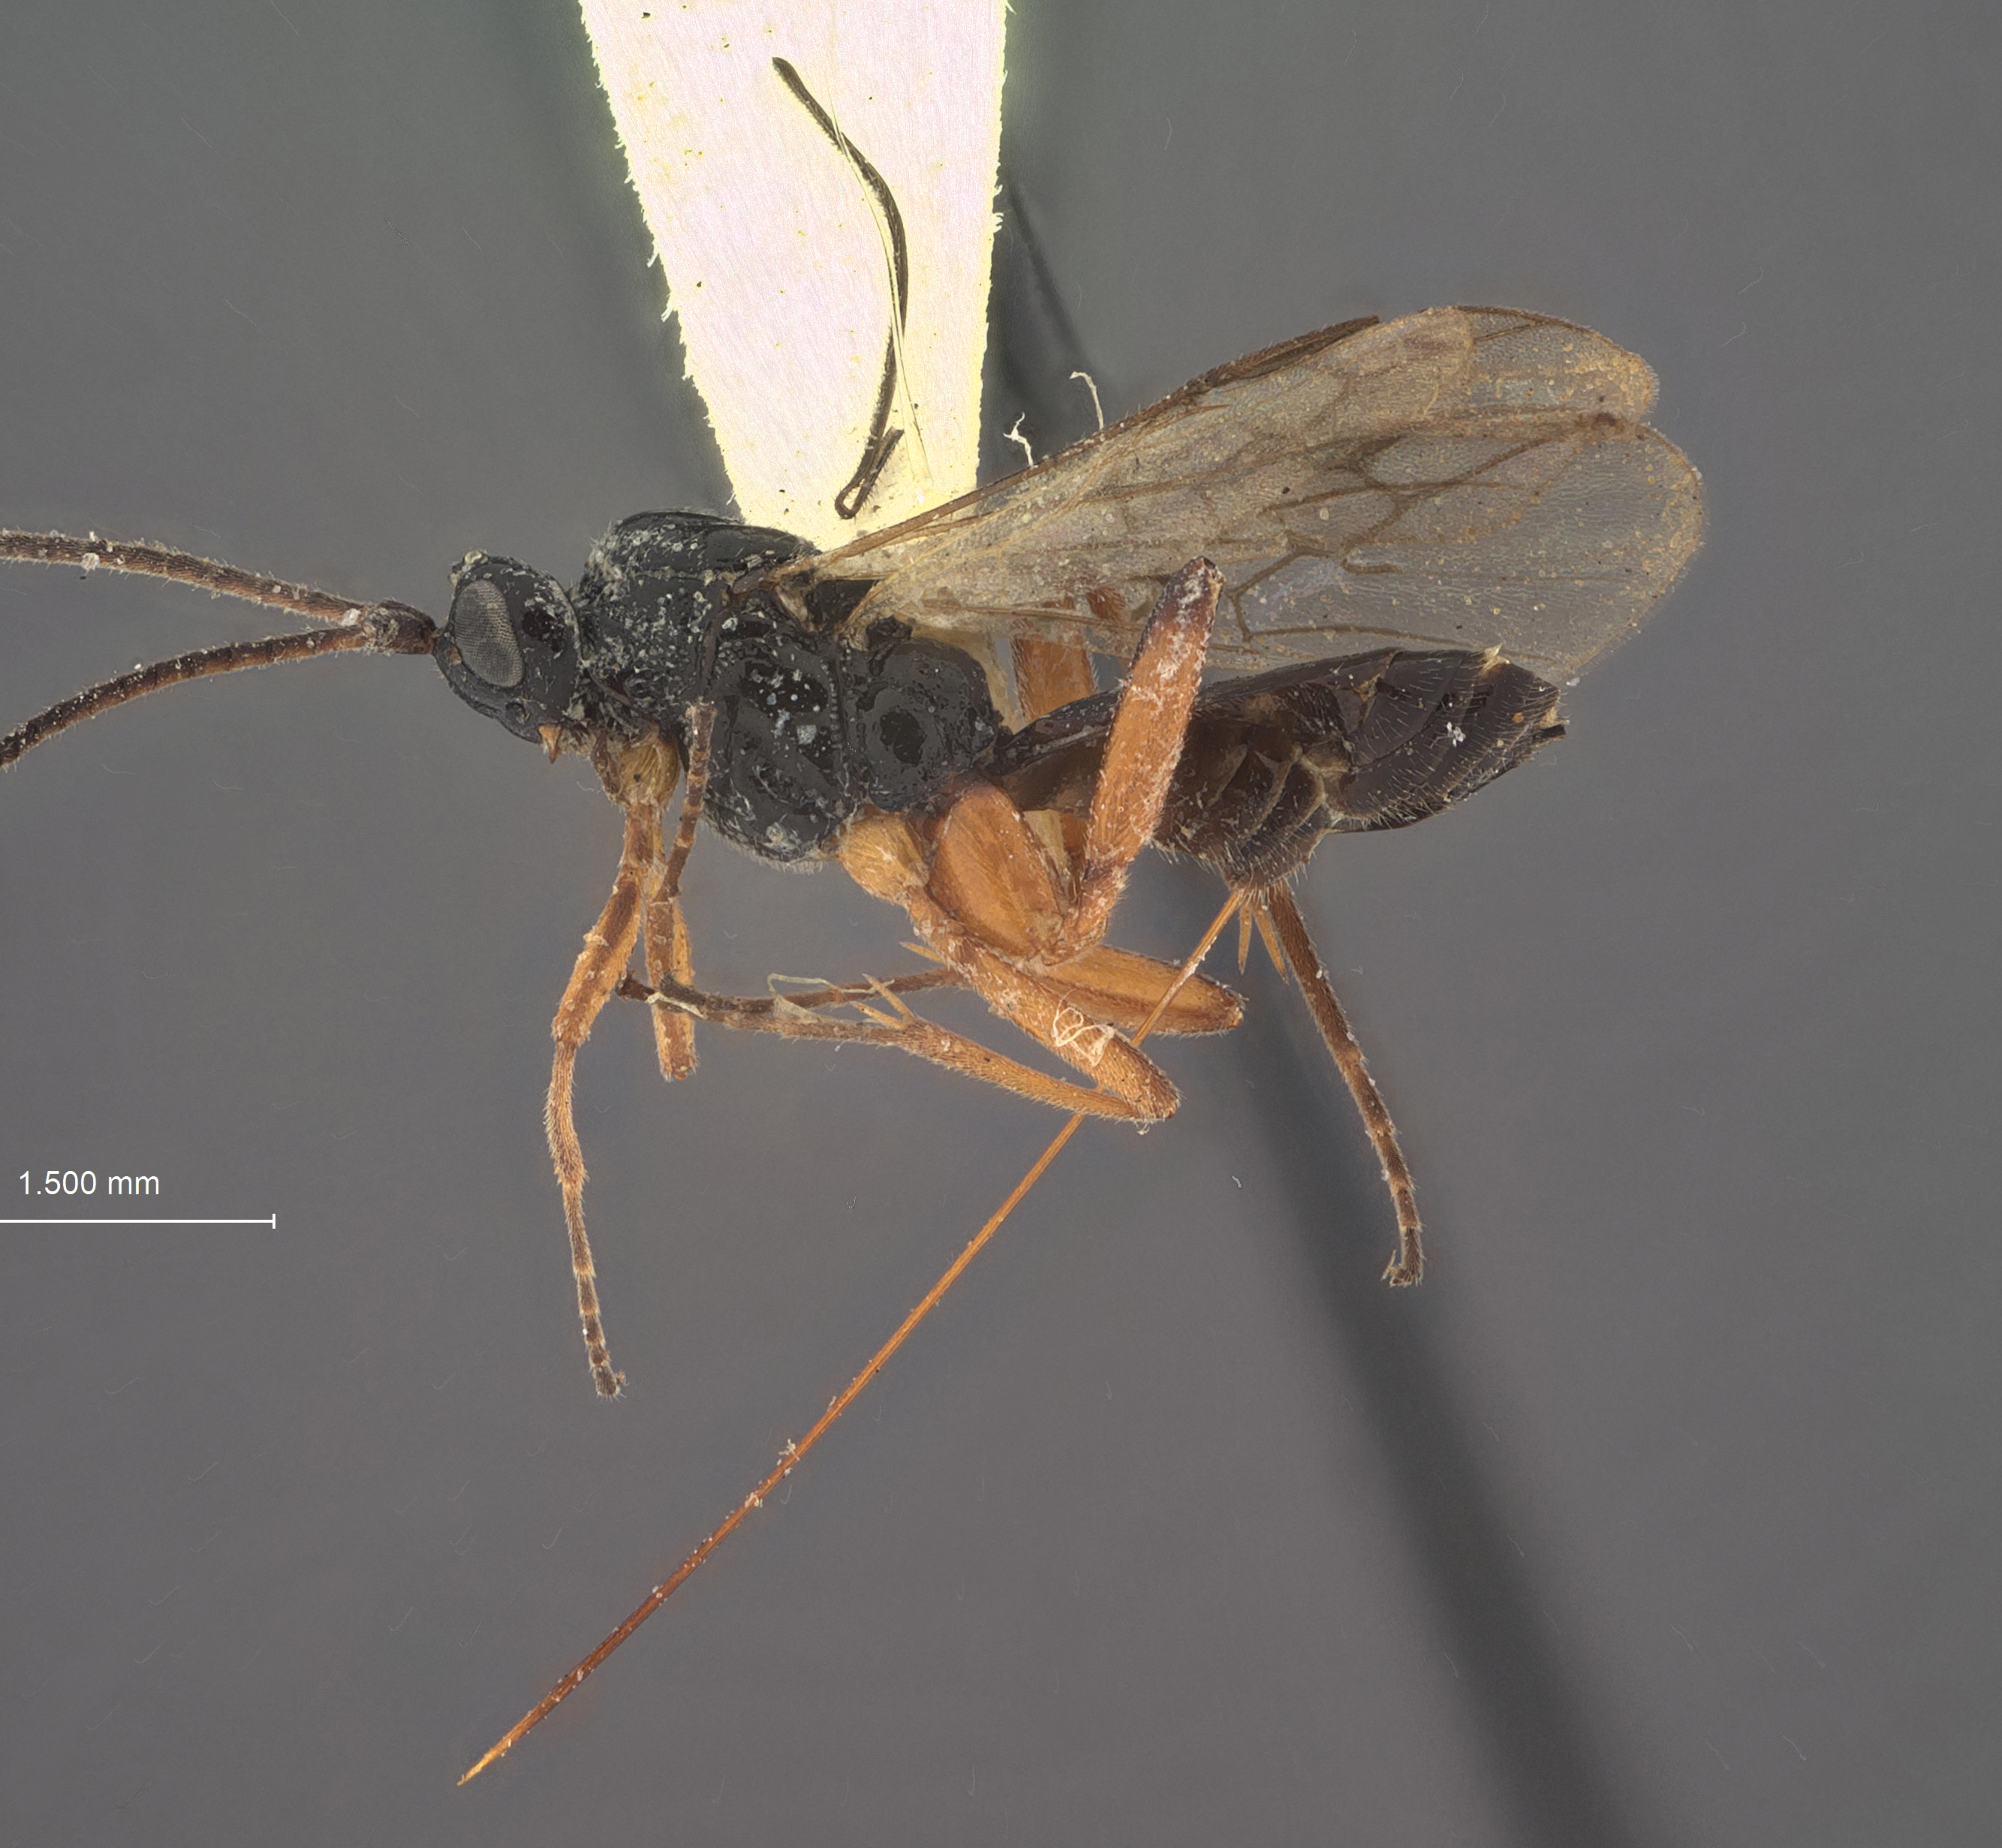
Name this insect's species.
Orgilus lissus
